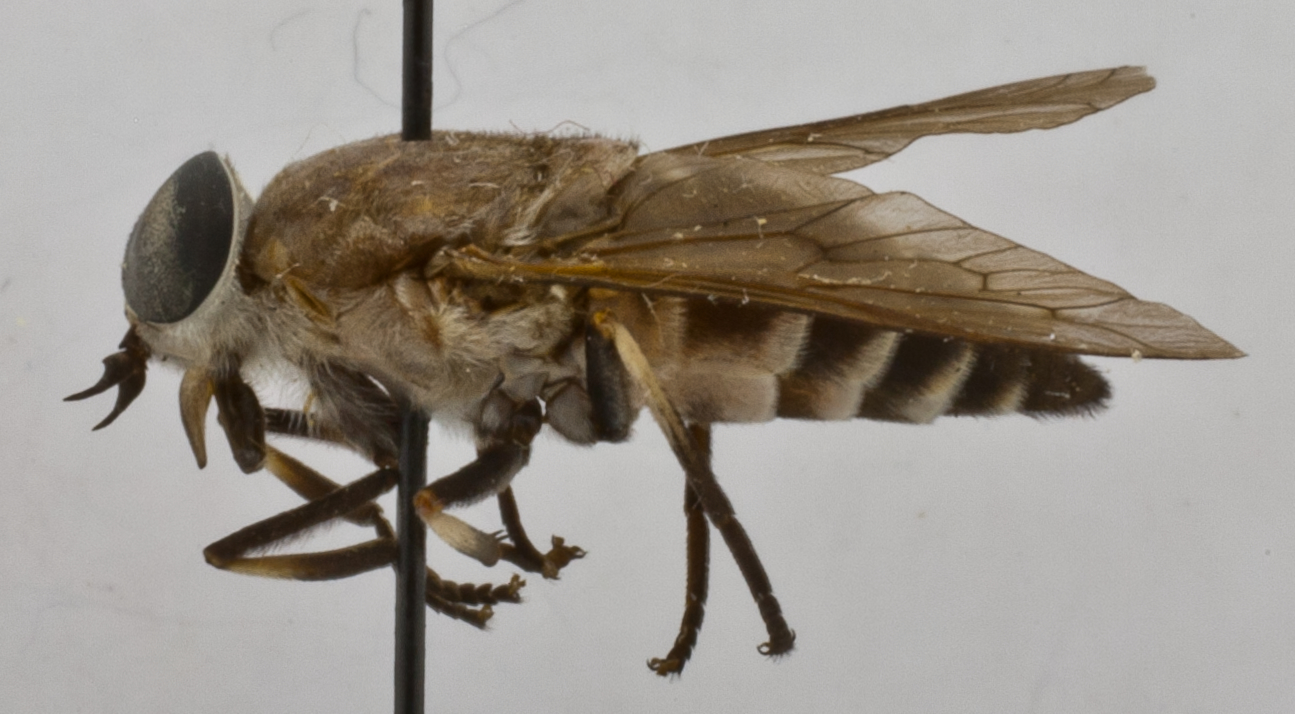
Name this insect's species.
Tabanus melanocerus (also Tabanus lacustris)
